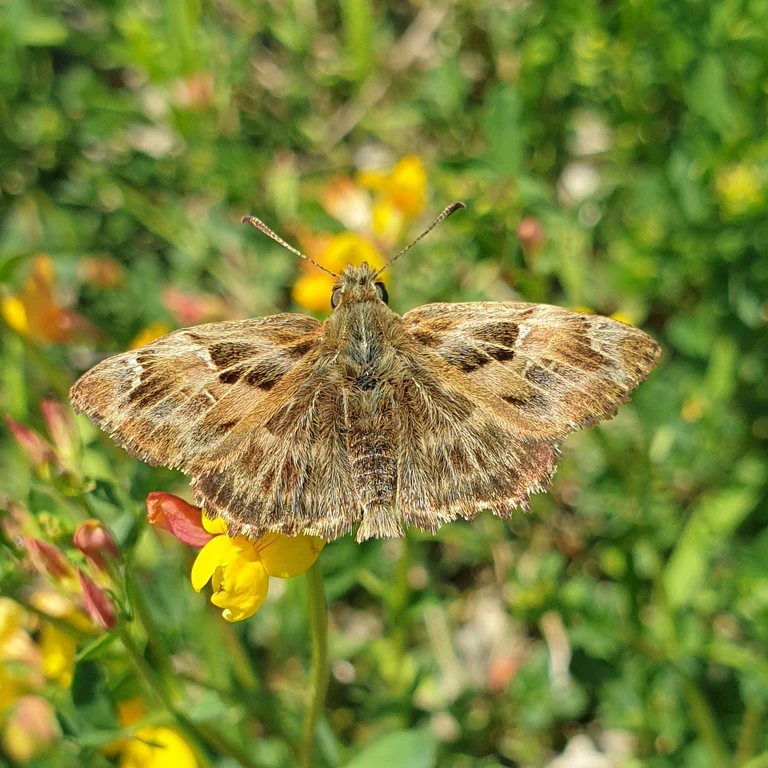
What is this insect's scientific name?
Carcharodus alceae
